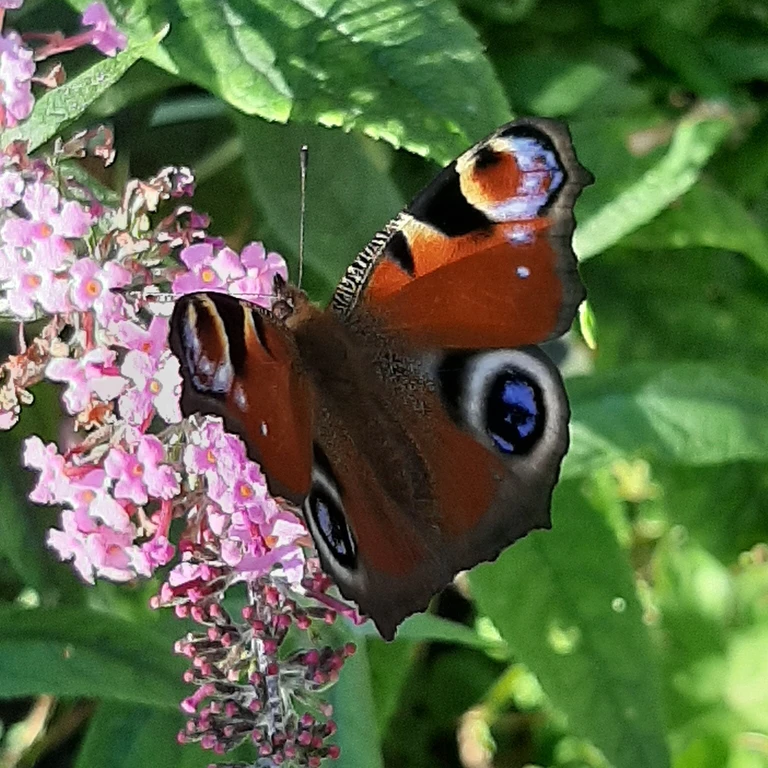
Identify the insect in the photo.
Aglais io
